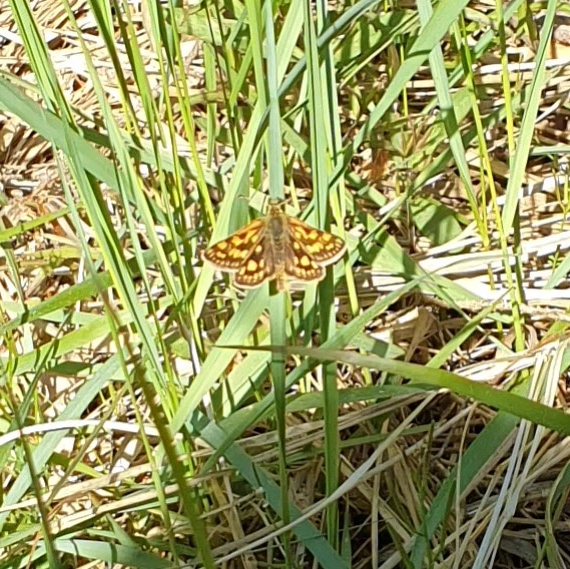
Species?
Carterocephalus palaemon
